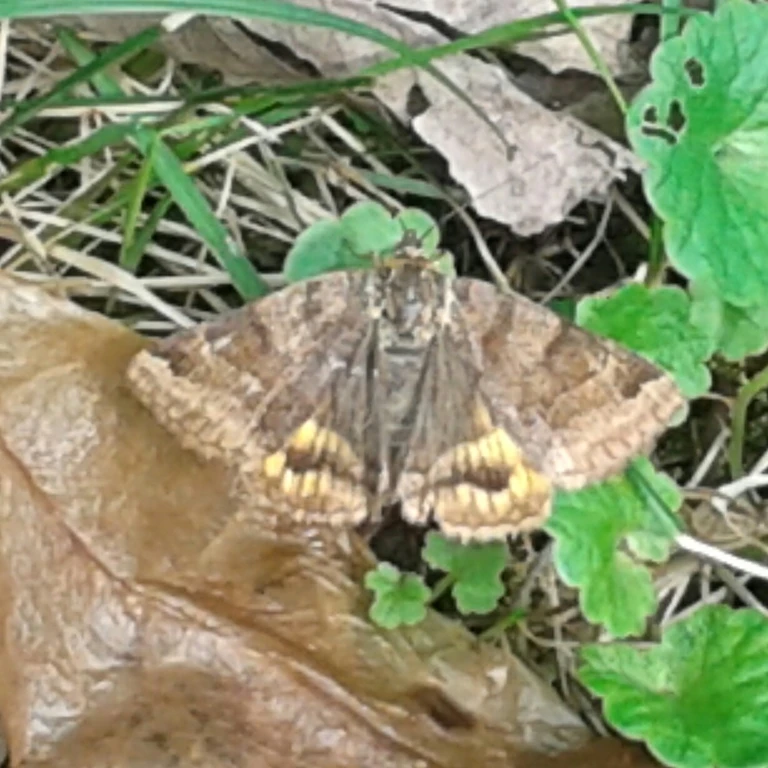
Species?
Euclidia glyphica
